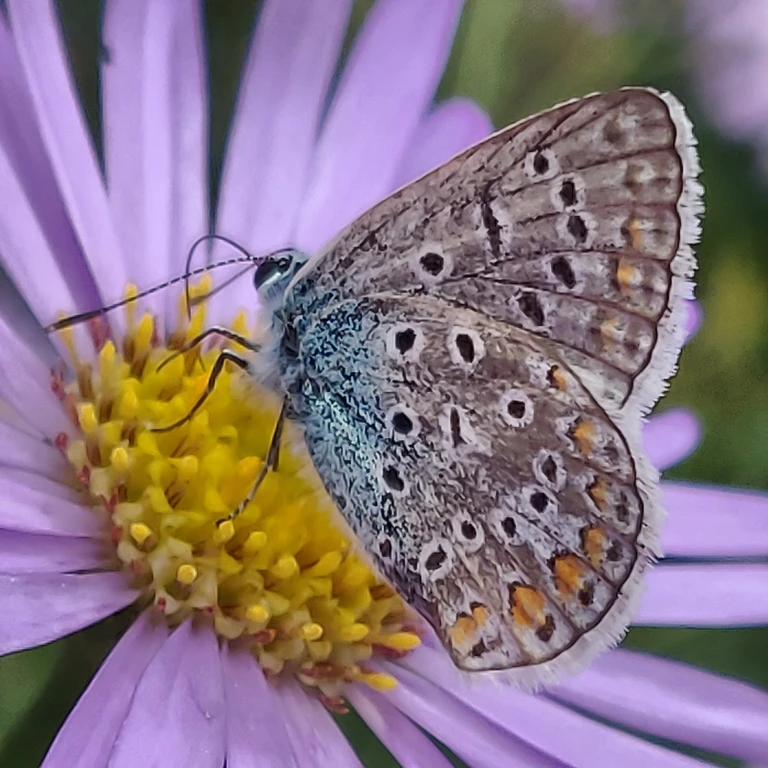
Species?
Polyommatus icarus
